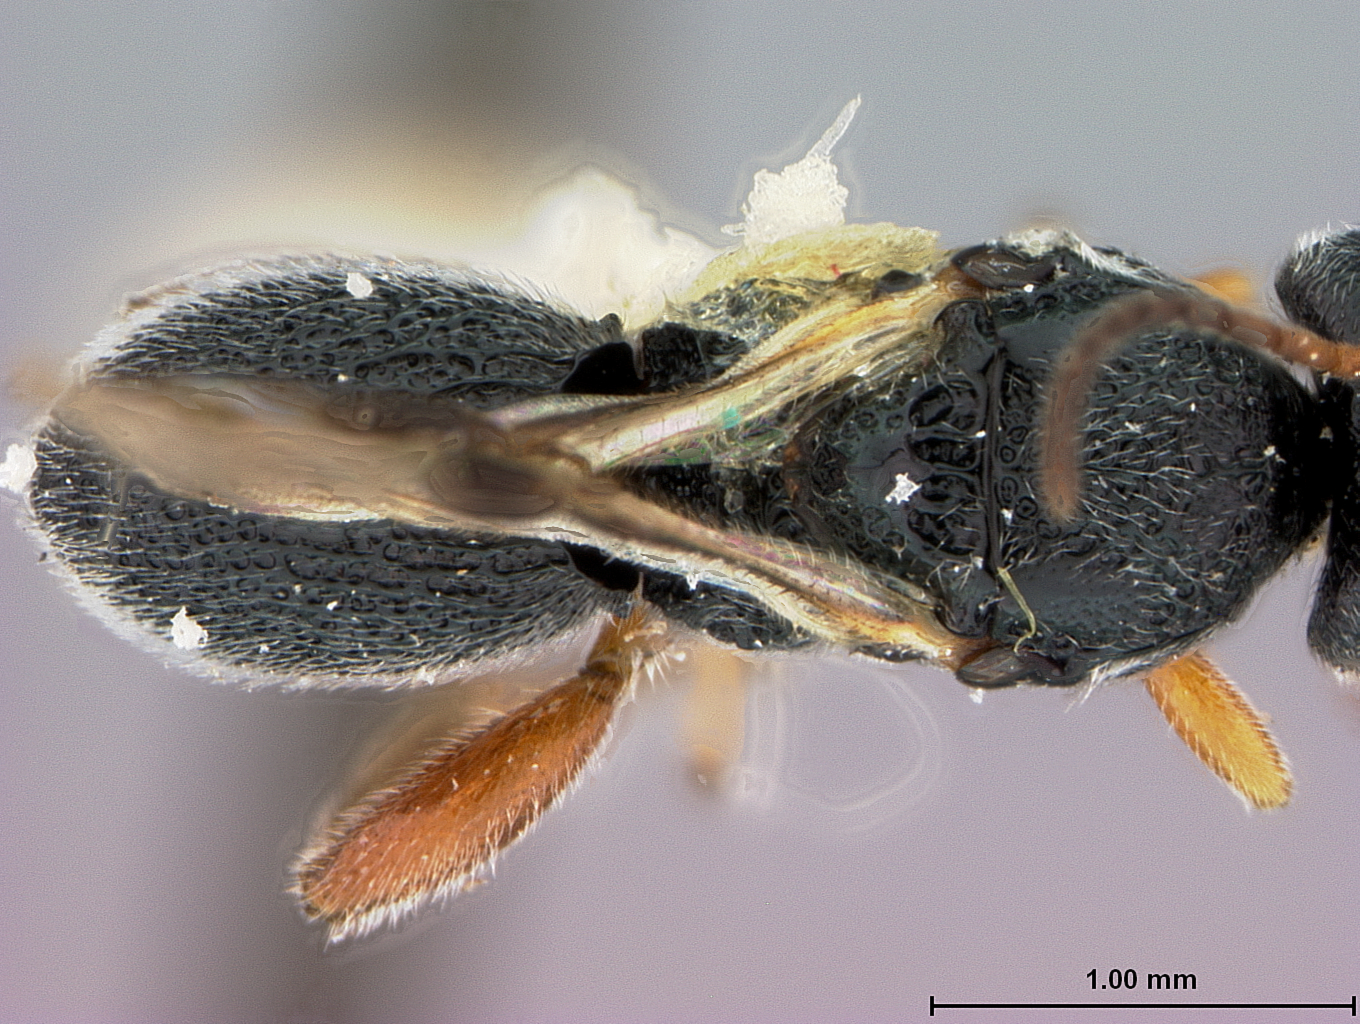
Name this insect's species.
Urosigalphus australis
